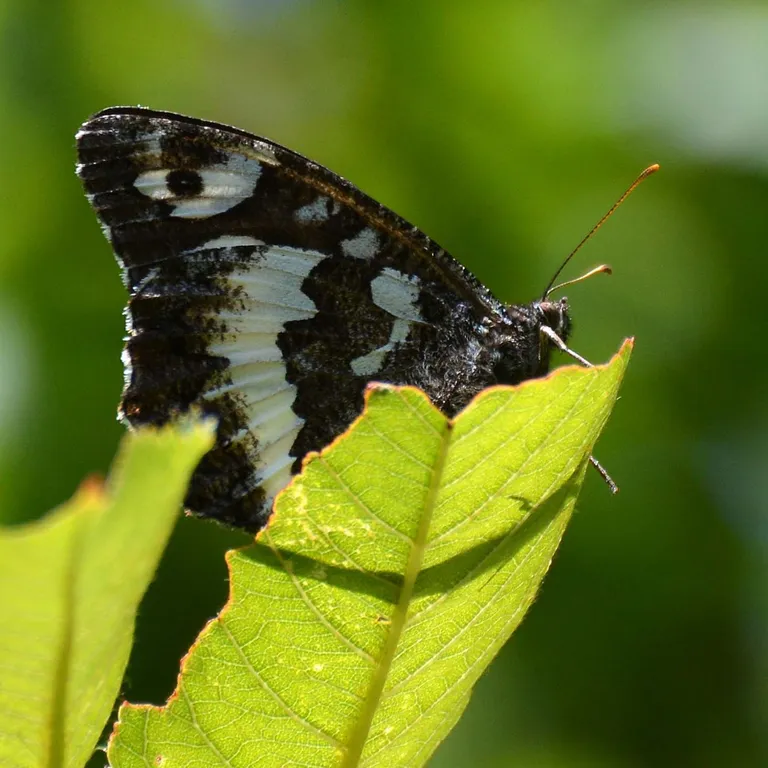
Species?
Brintesia circe
